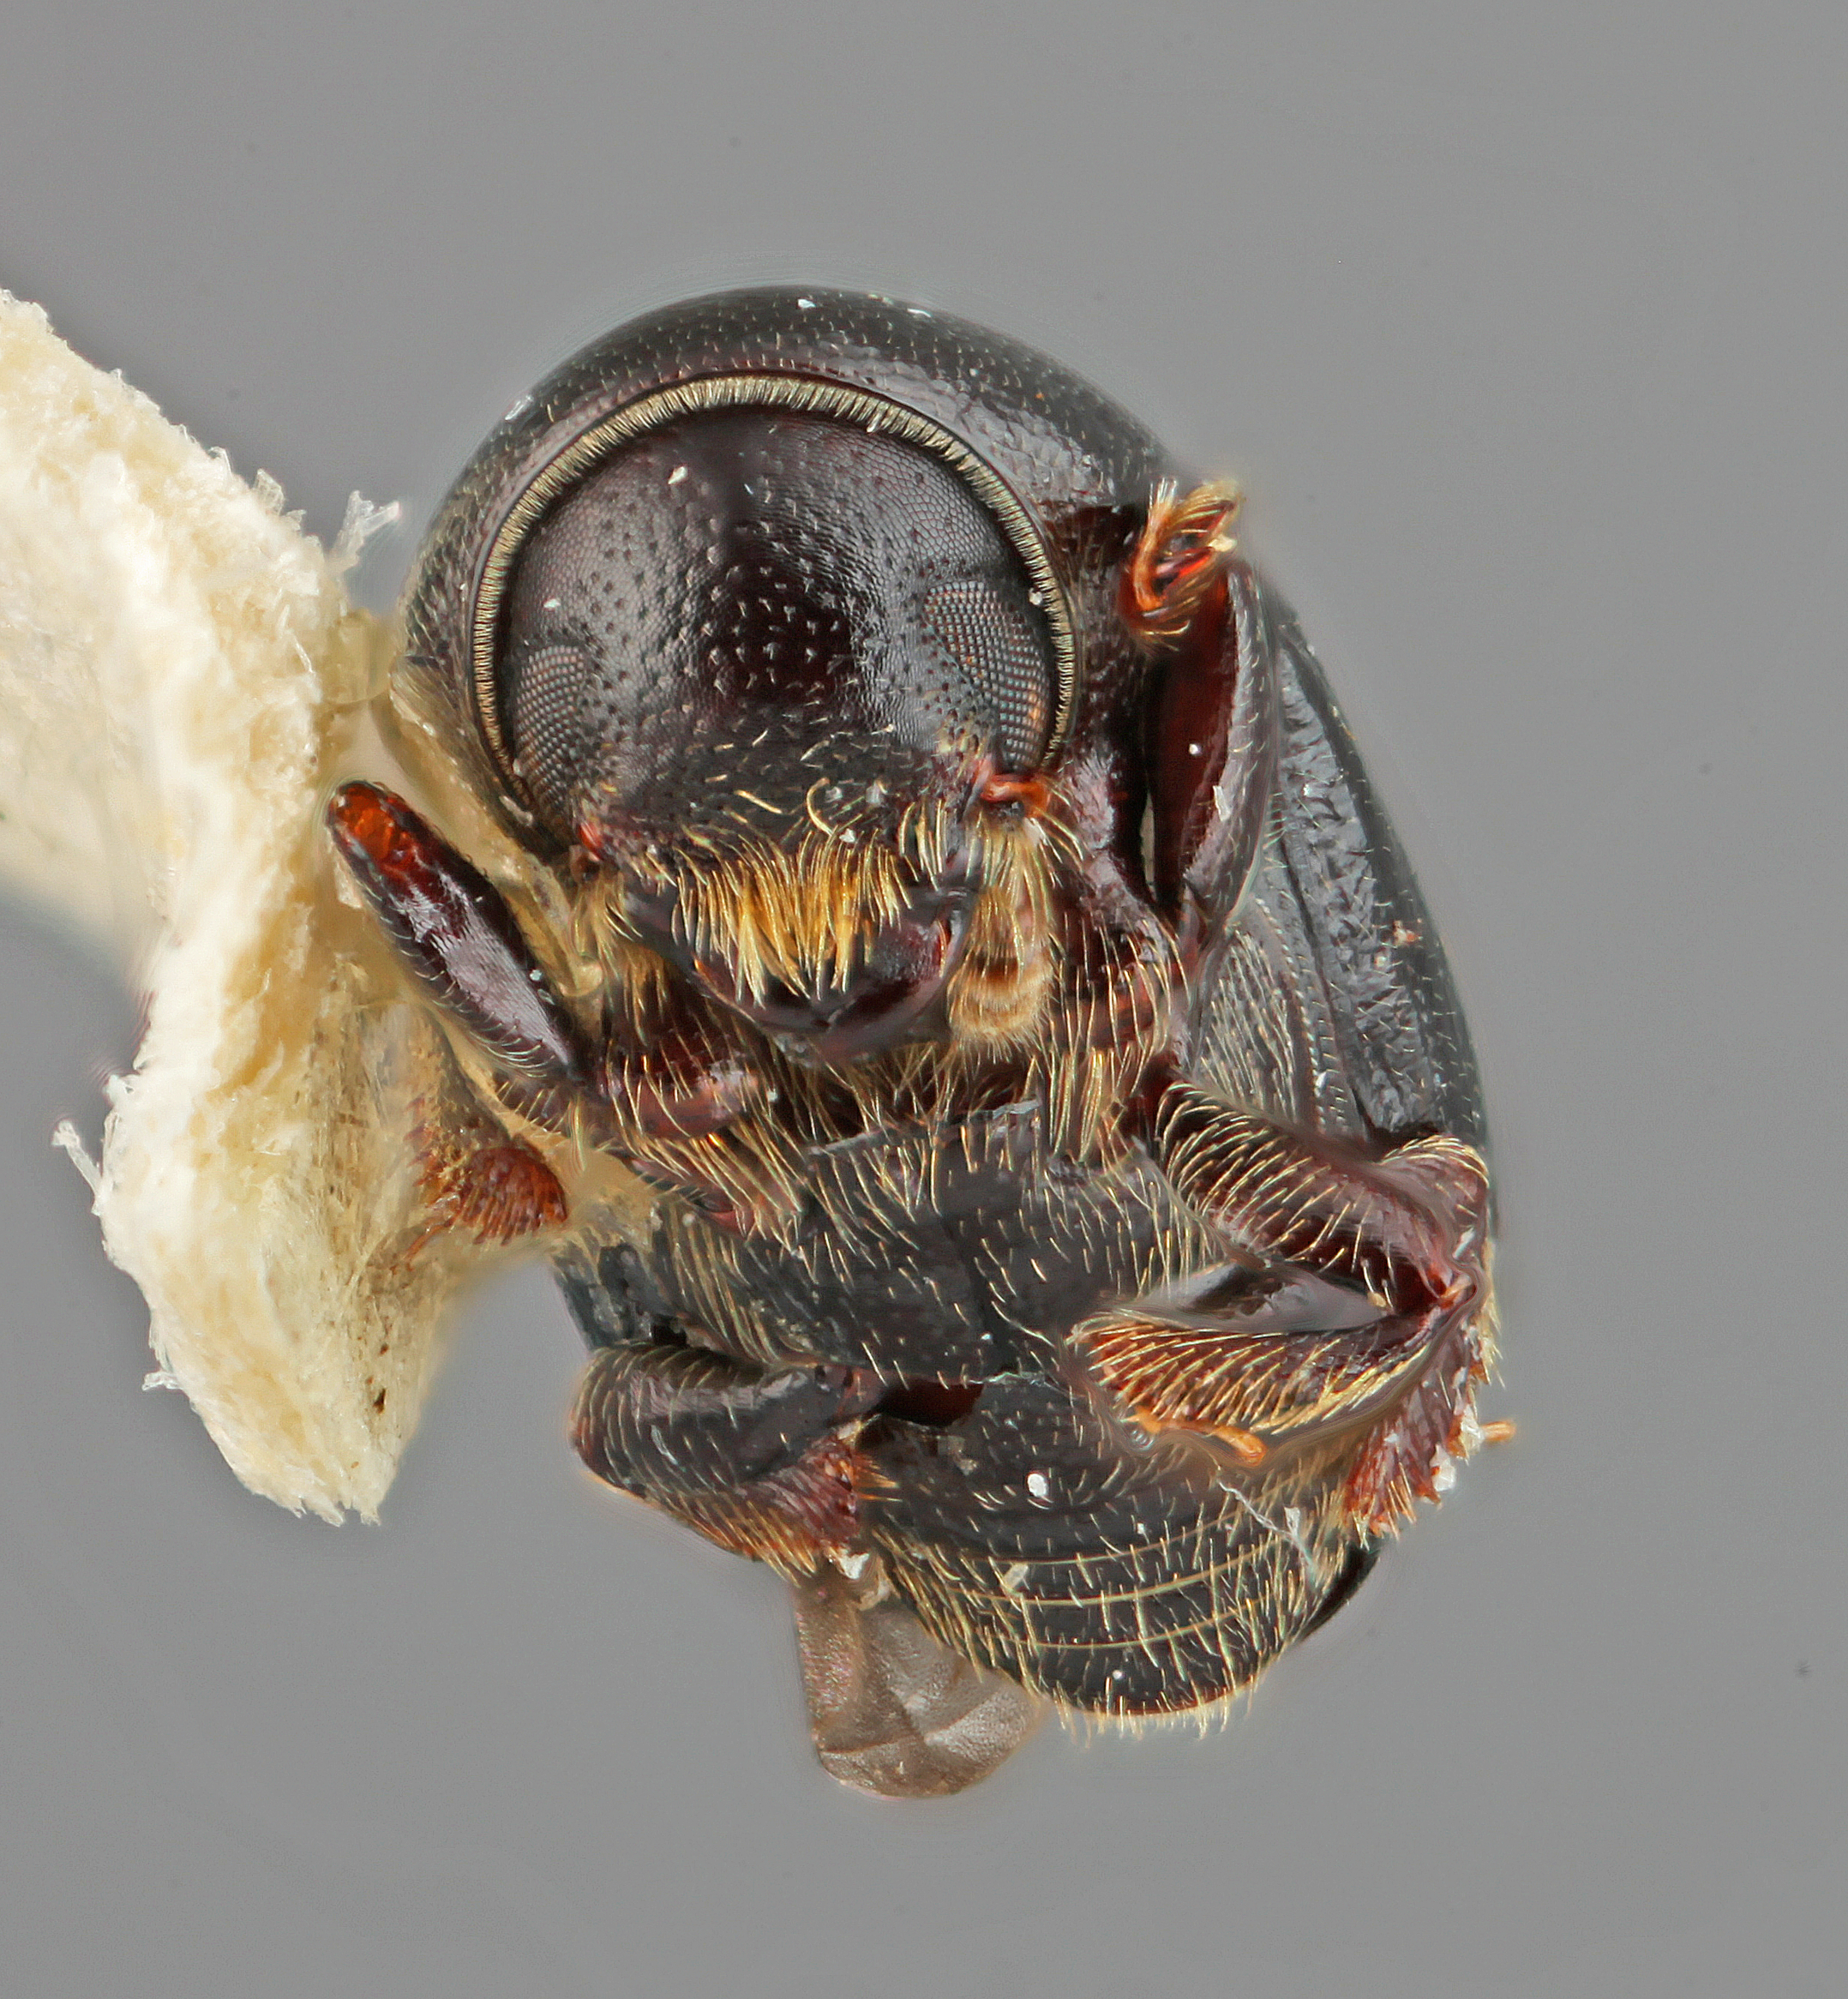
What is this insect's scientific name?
Prionosceles glaber
